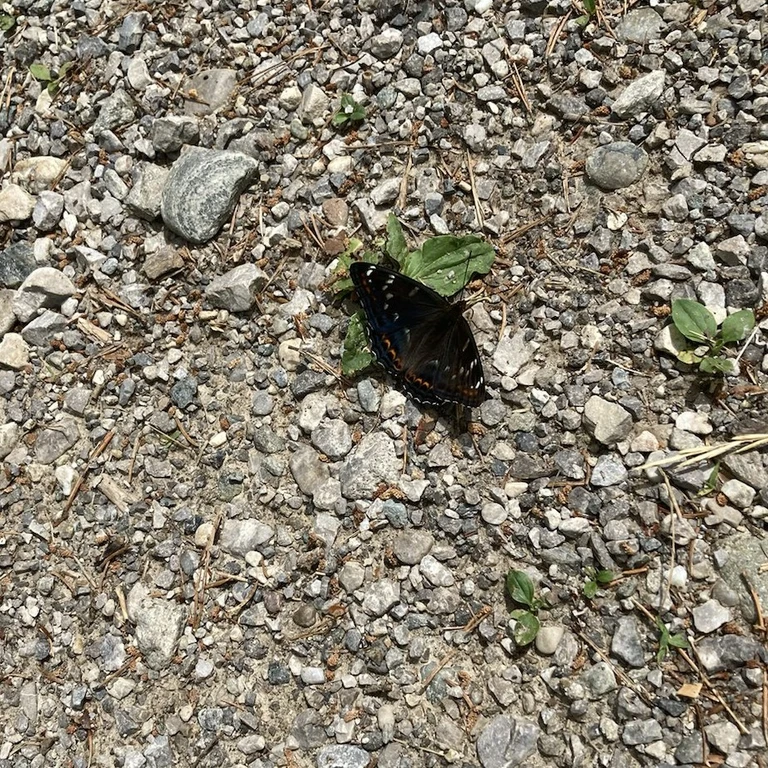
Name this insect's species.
Limenitis populi
